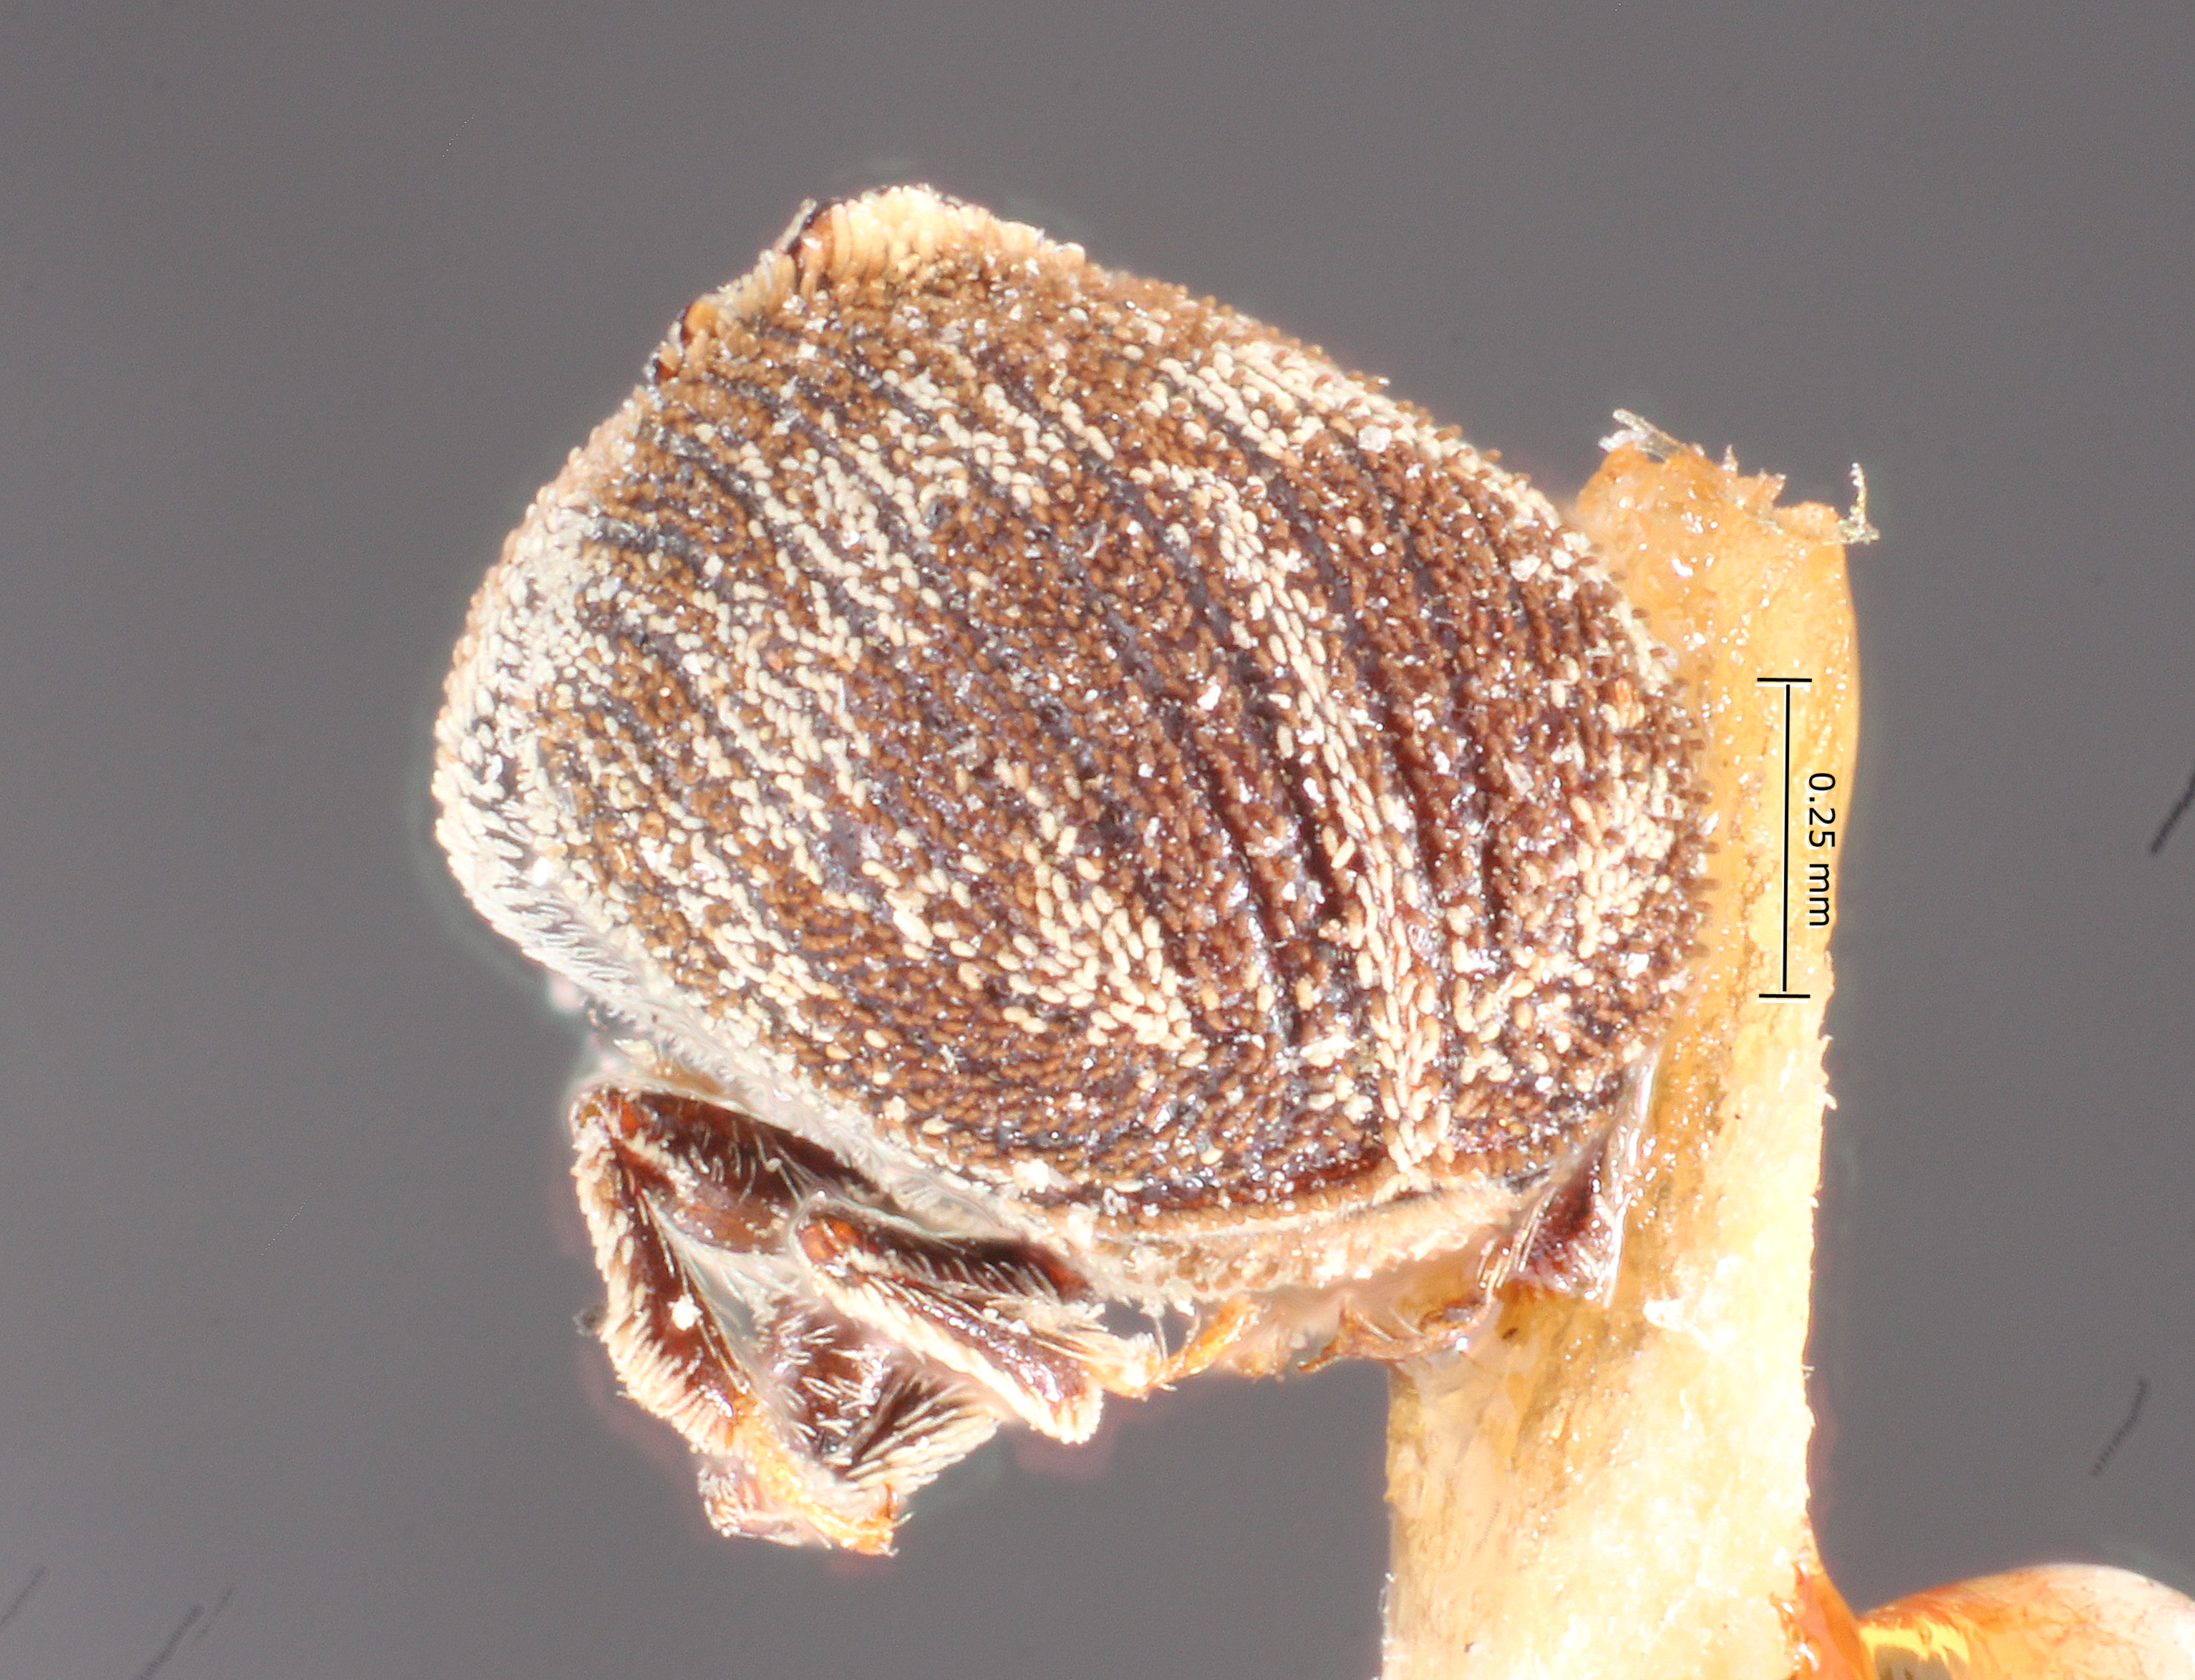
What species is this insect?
Renocis fasciatus
